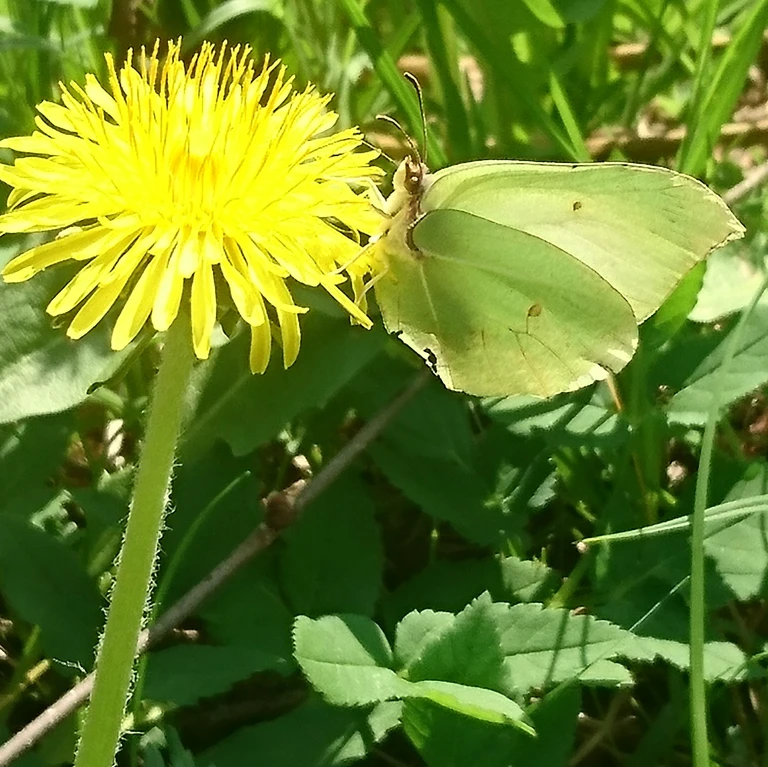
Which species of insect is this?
Gonepteryx rhamni
